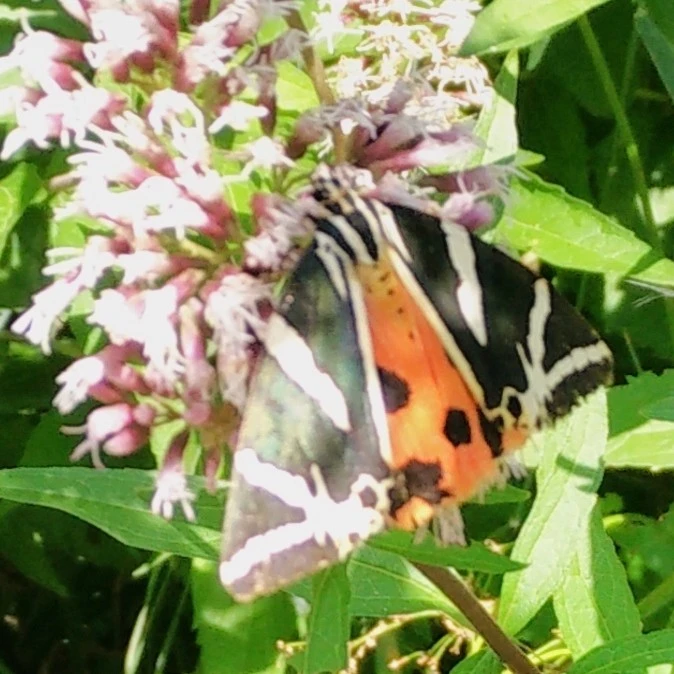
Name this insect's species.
Euplagia quadripunctaria
